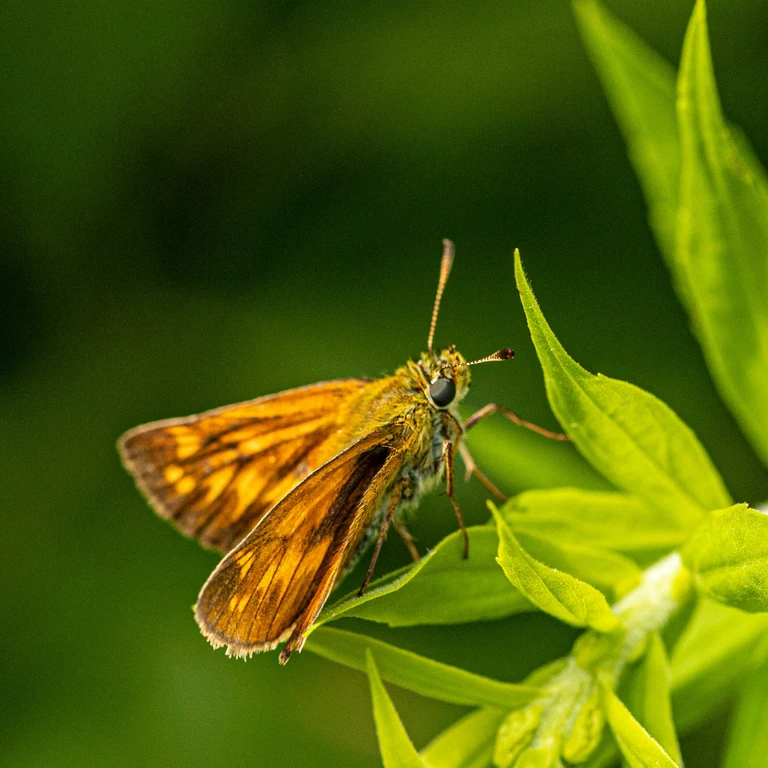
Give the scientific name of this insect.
Ochlodes sylvanus (also Ochlodes venata)
